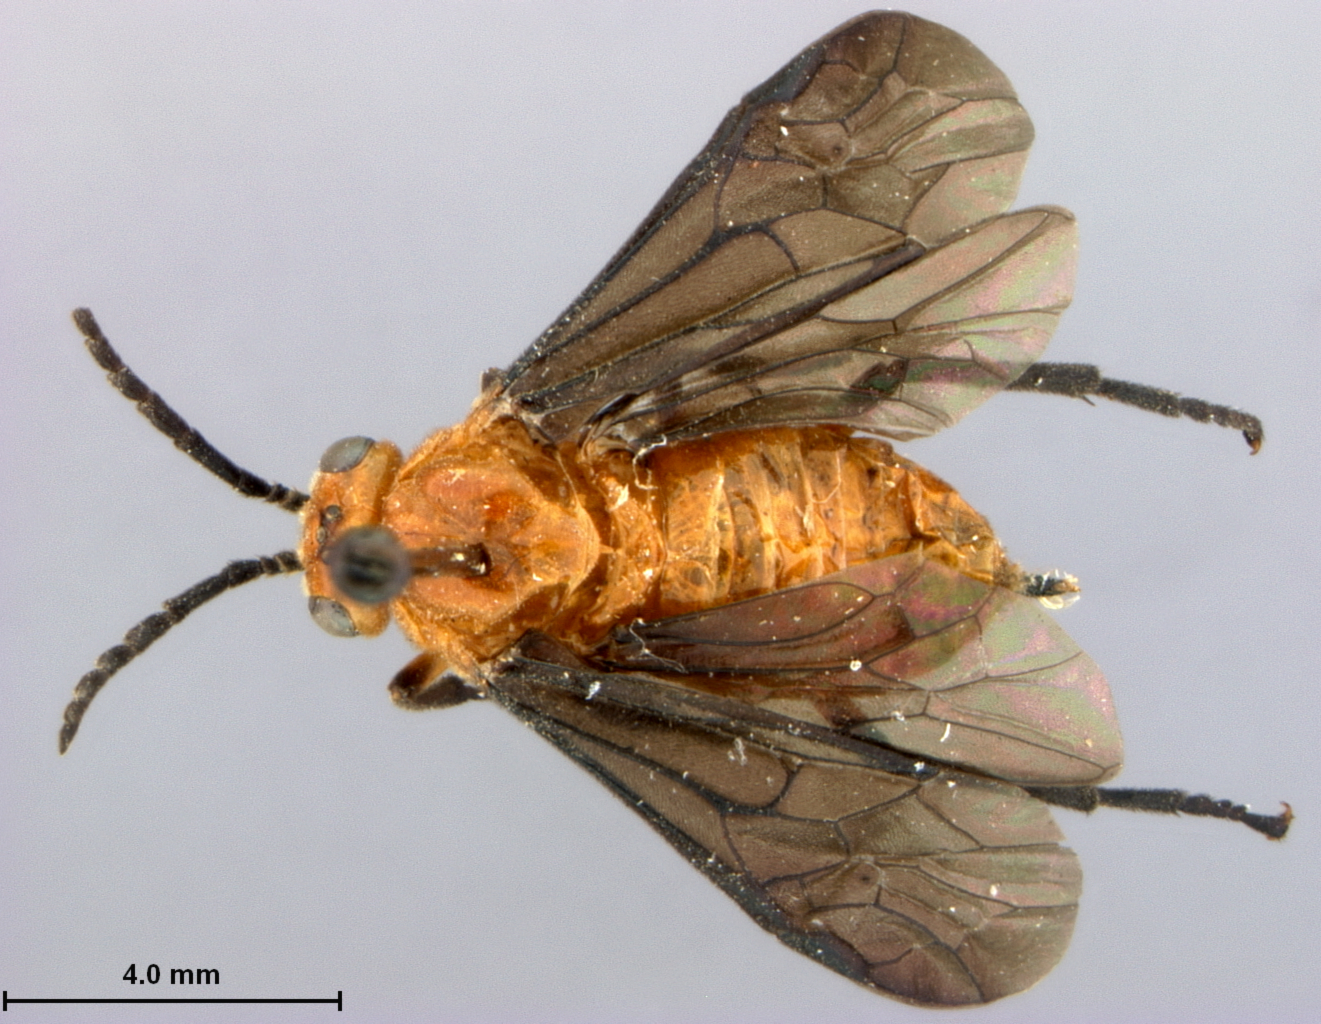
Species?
Ceratulus spectabilis
